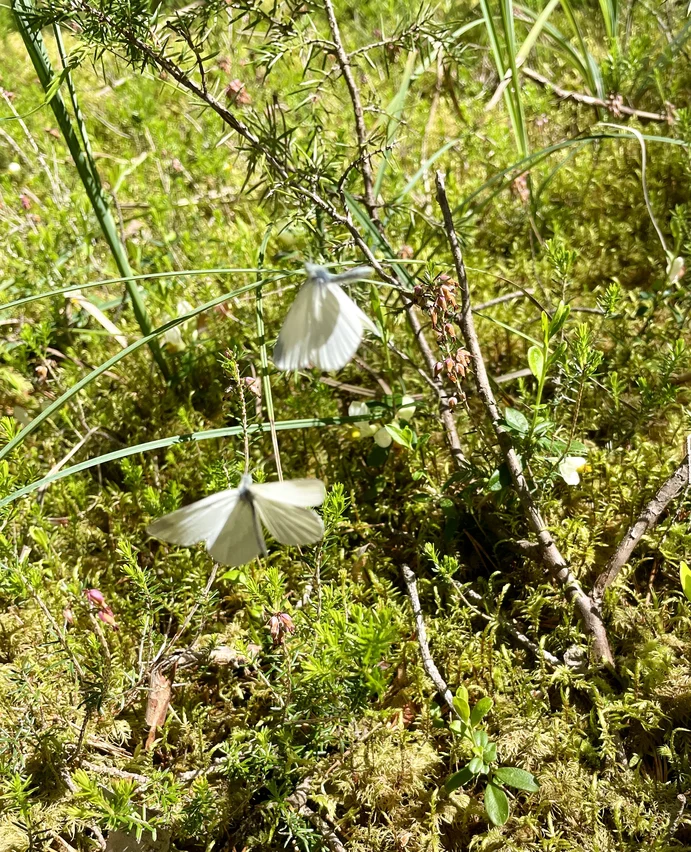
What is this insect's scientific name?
Leptidea sinapis/juvernica
